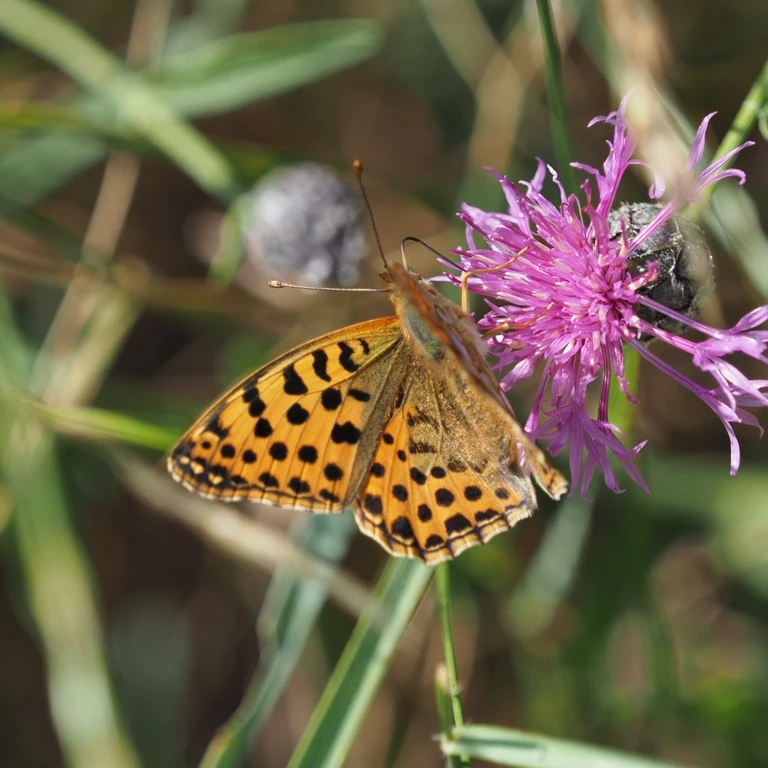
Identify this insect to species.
Issoria lathonia
